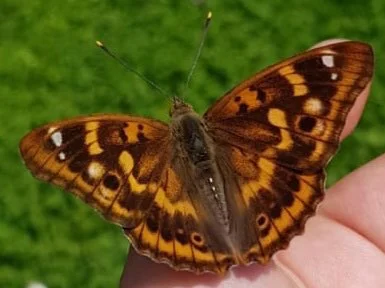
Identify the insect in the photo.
Apatura ilia
